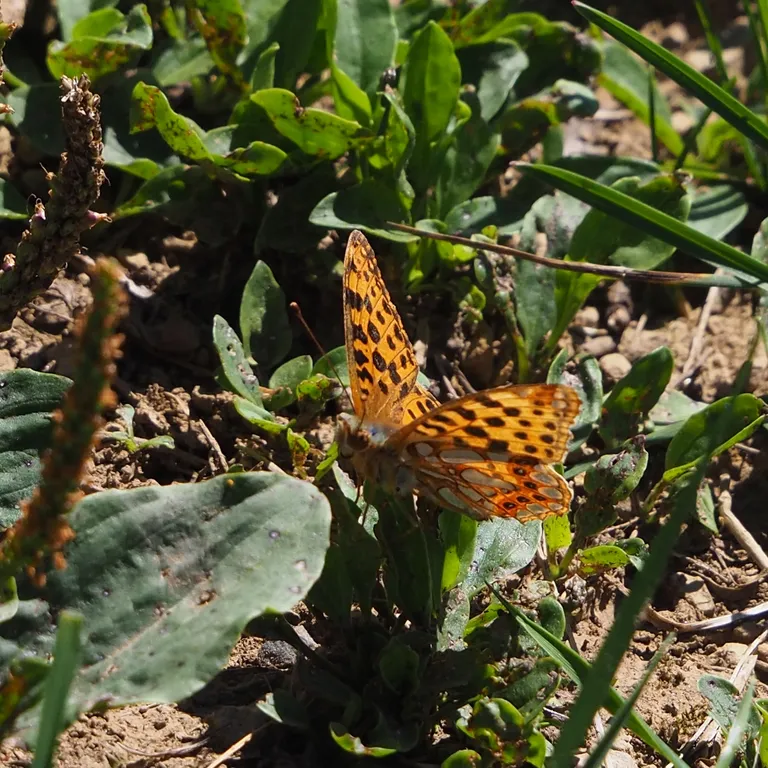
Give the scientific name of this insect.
Issoria lathonia
